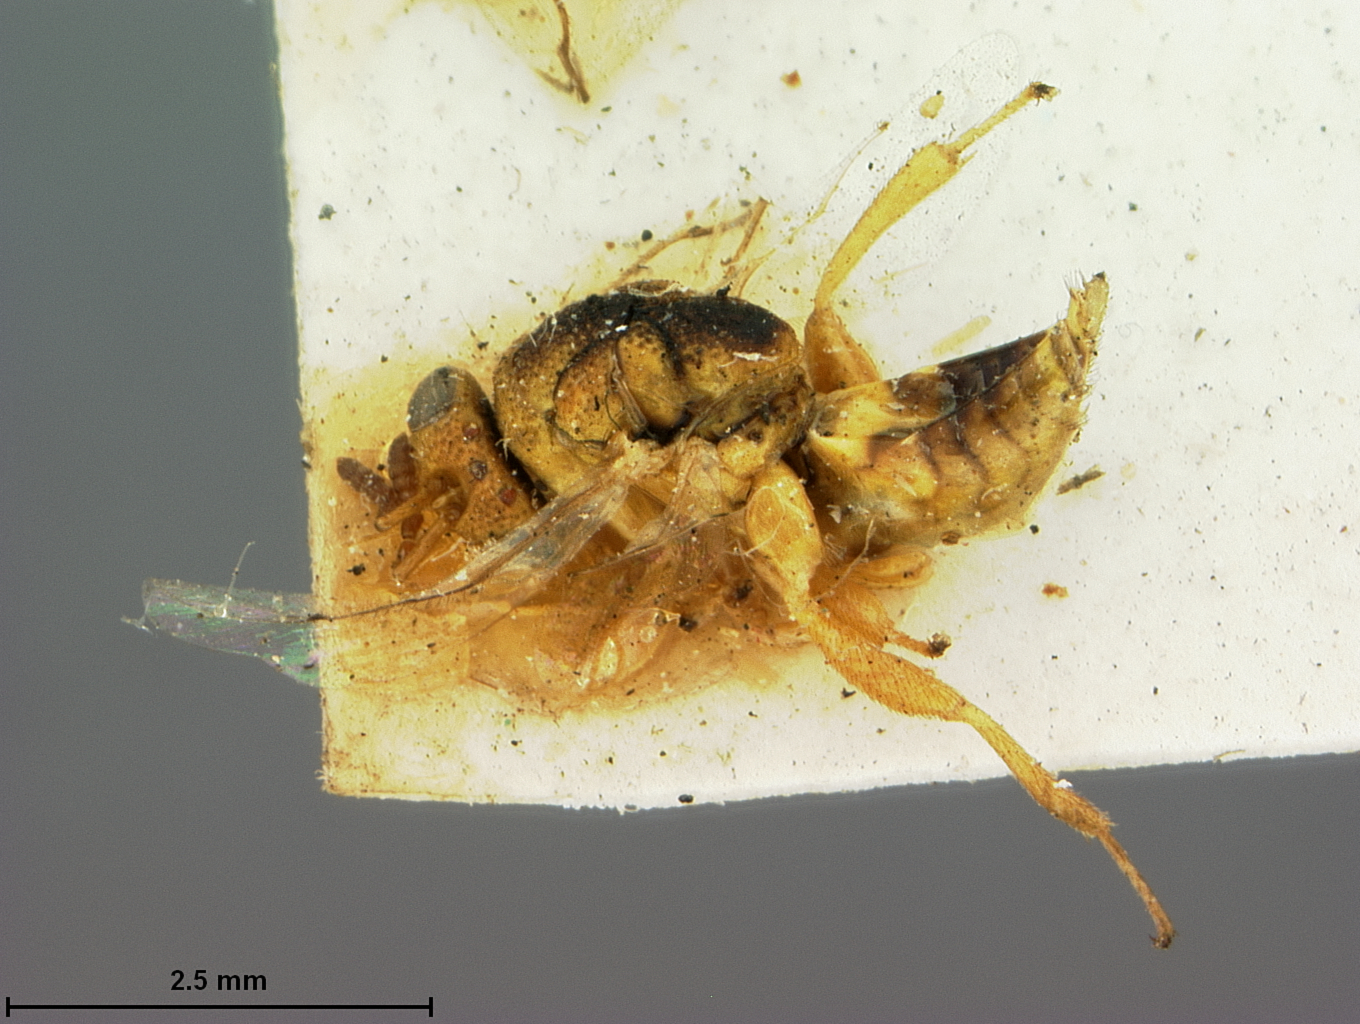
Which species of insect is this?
Decatomothorax gallicola
